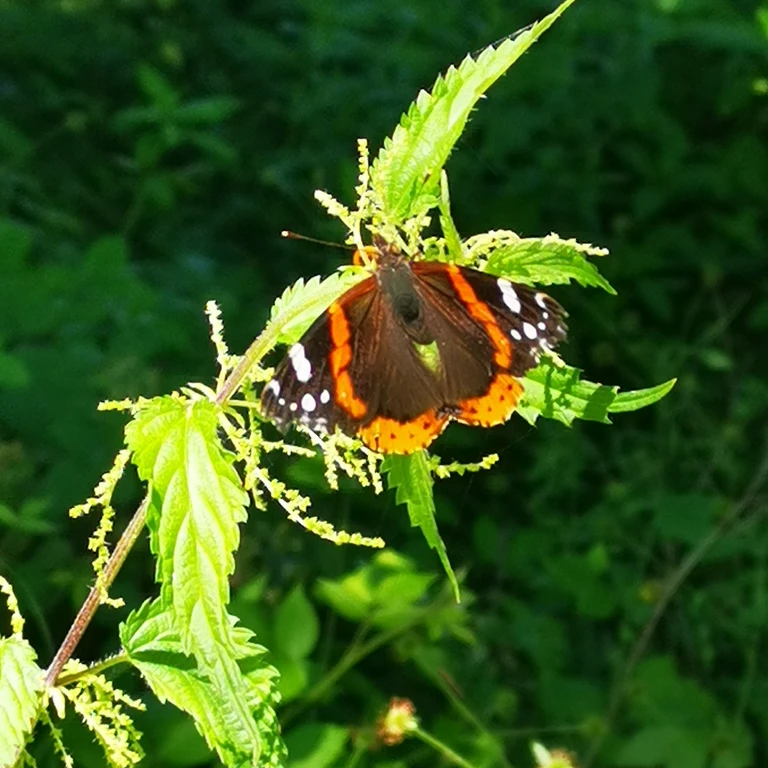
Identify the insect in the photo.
Vanessa atalanta
